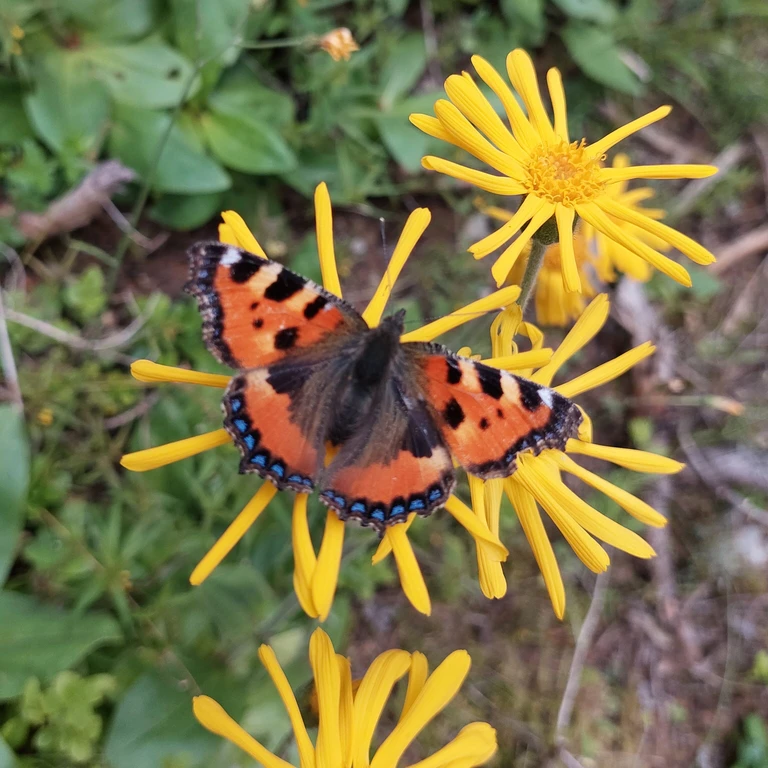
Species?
Aglais urticae
